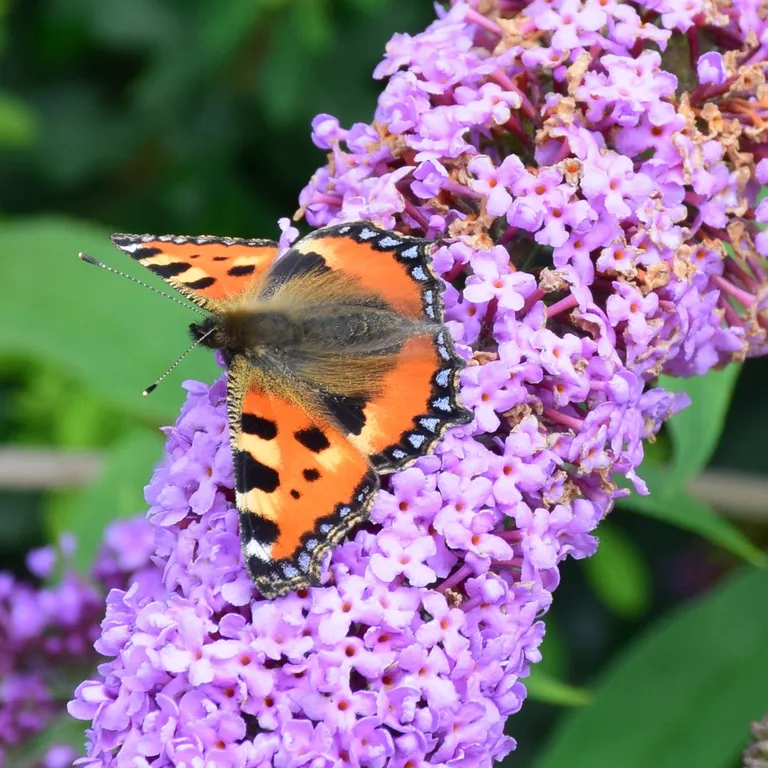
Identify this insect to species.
Aglais urticae
